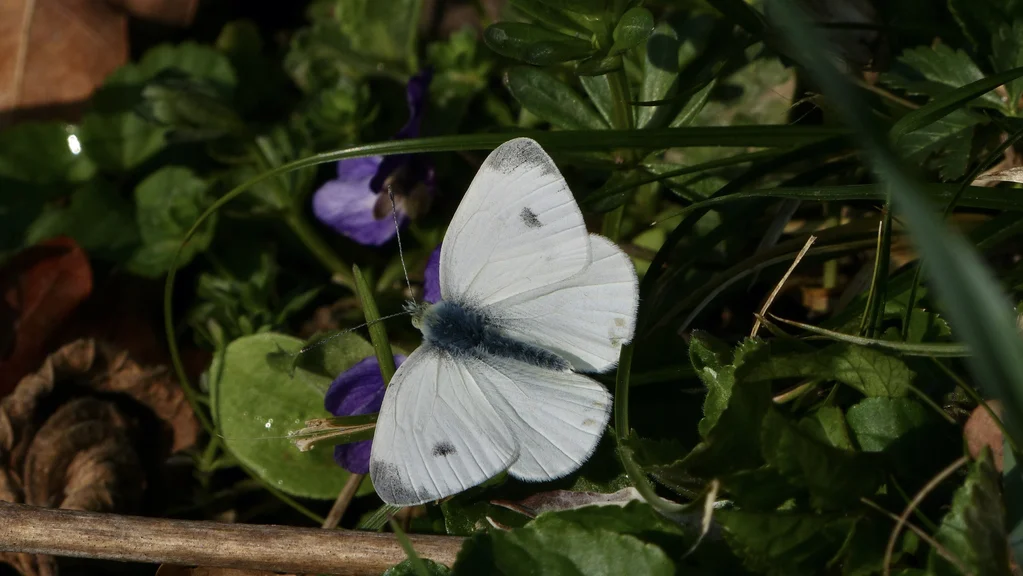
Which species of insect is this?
Pieris mannii
